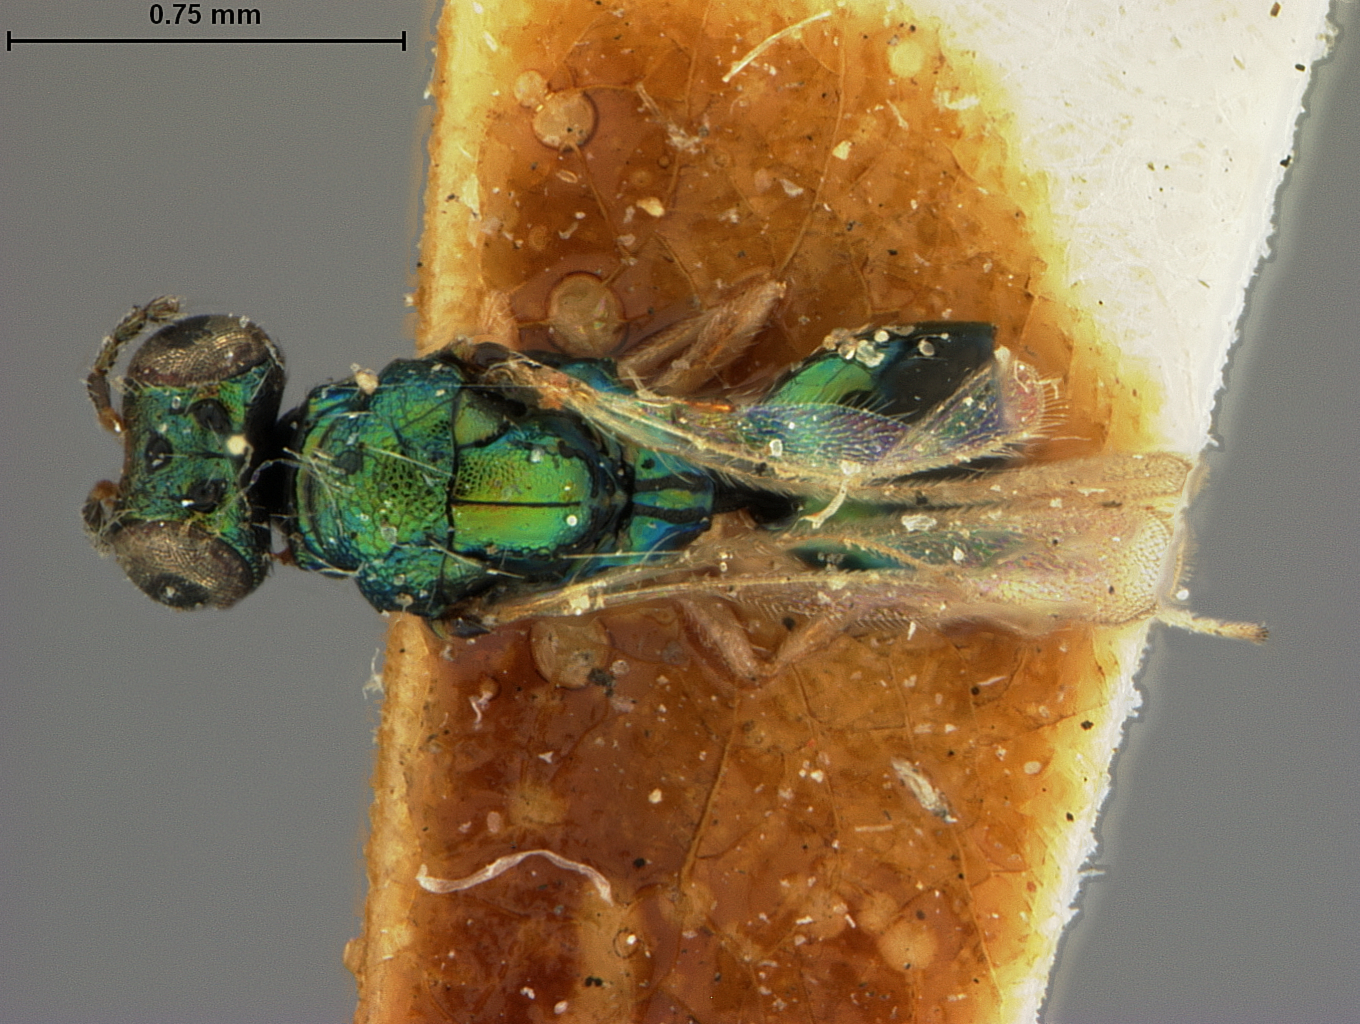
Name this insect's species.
Holcopelte productus
